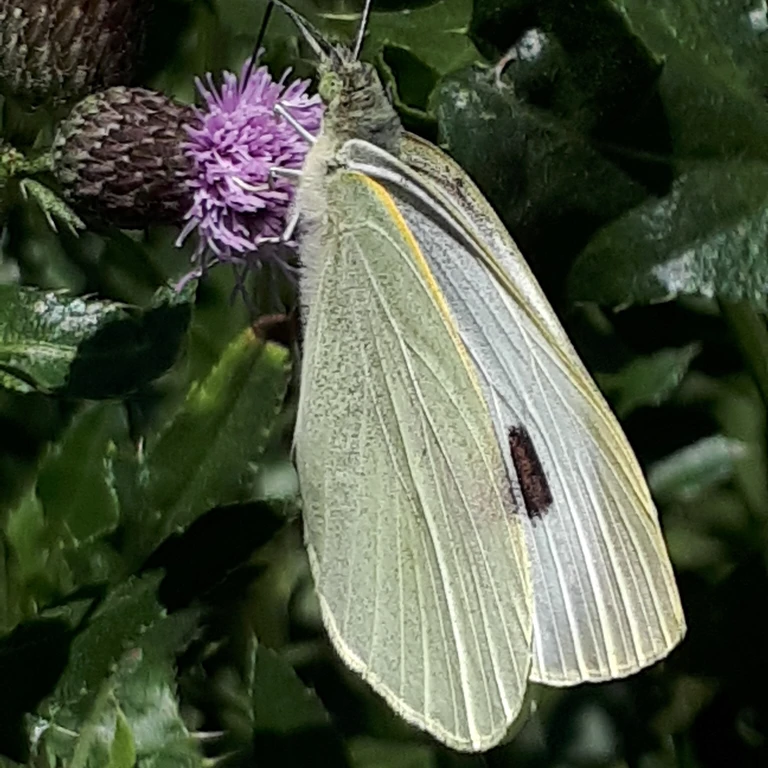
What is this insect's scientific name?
Pieris brassicae
